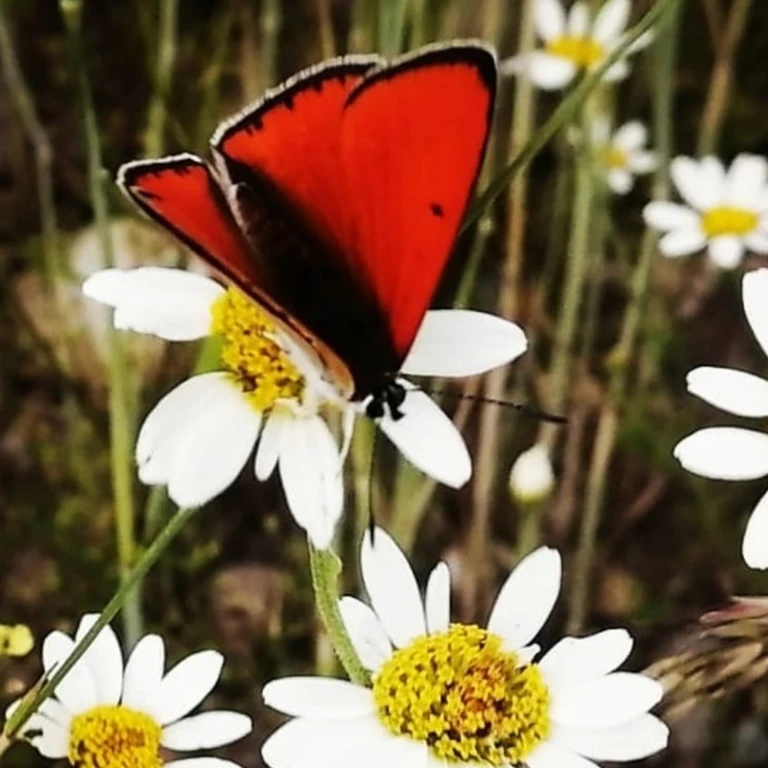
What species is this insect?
Lycaena dispar
